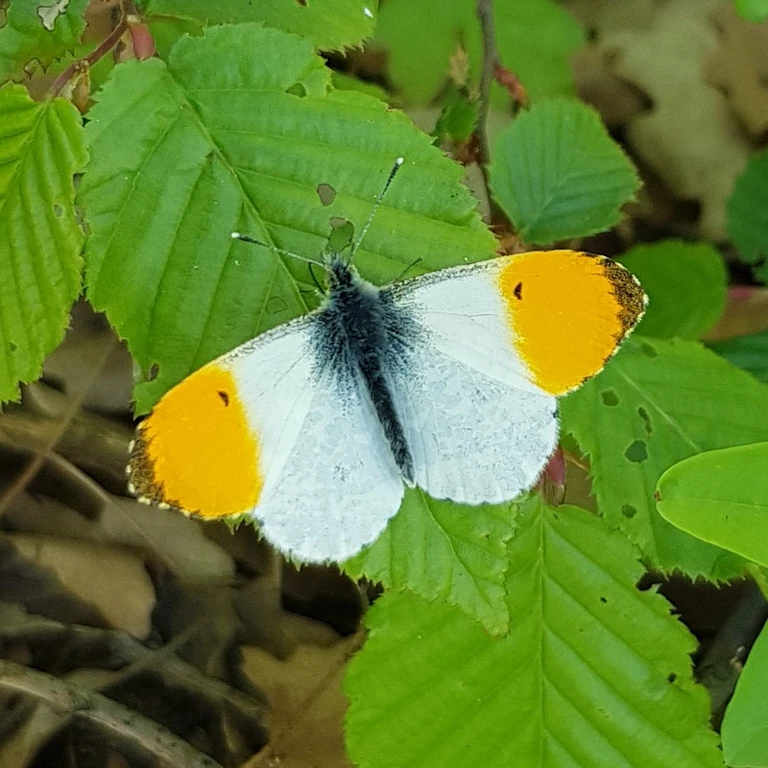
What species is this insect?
Anthocharis cardamines
